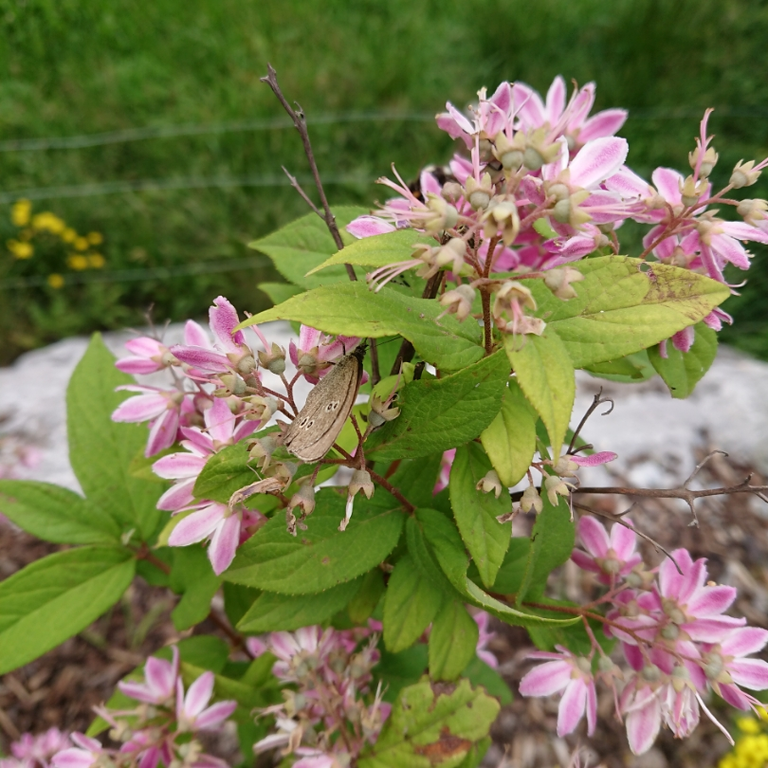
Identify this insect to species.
Aphantopus hyperantus
